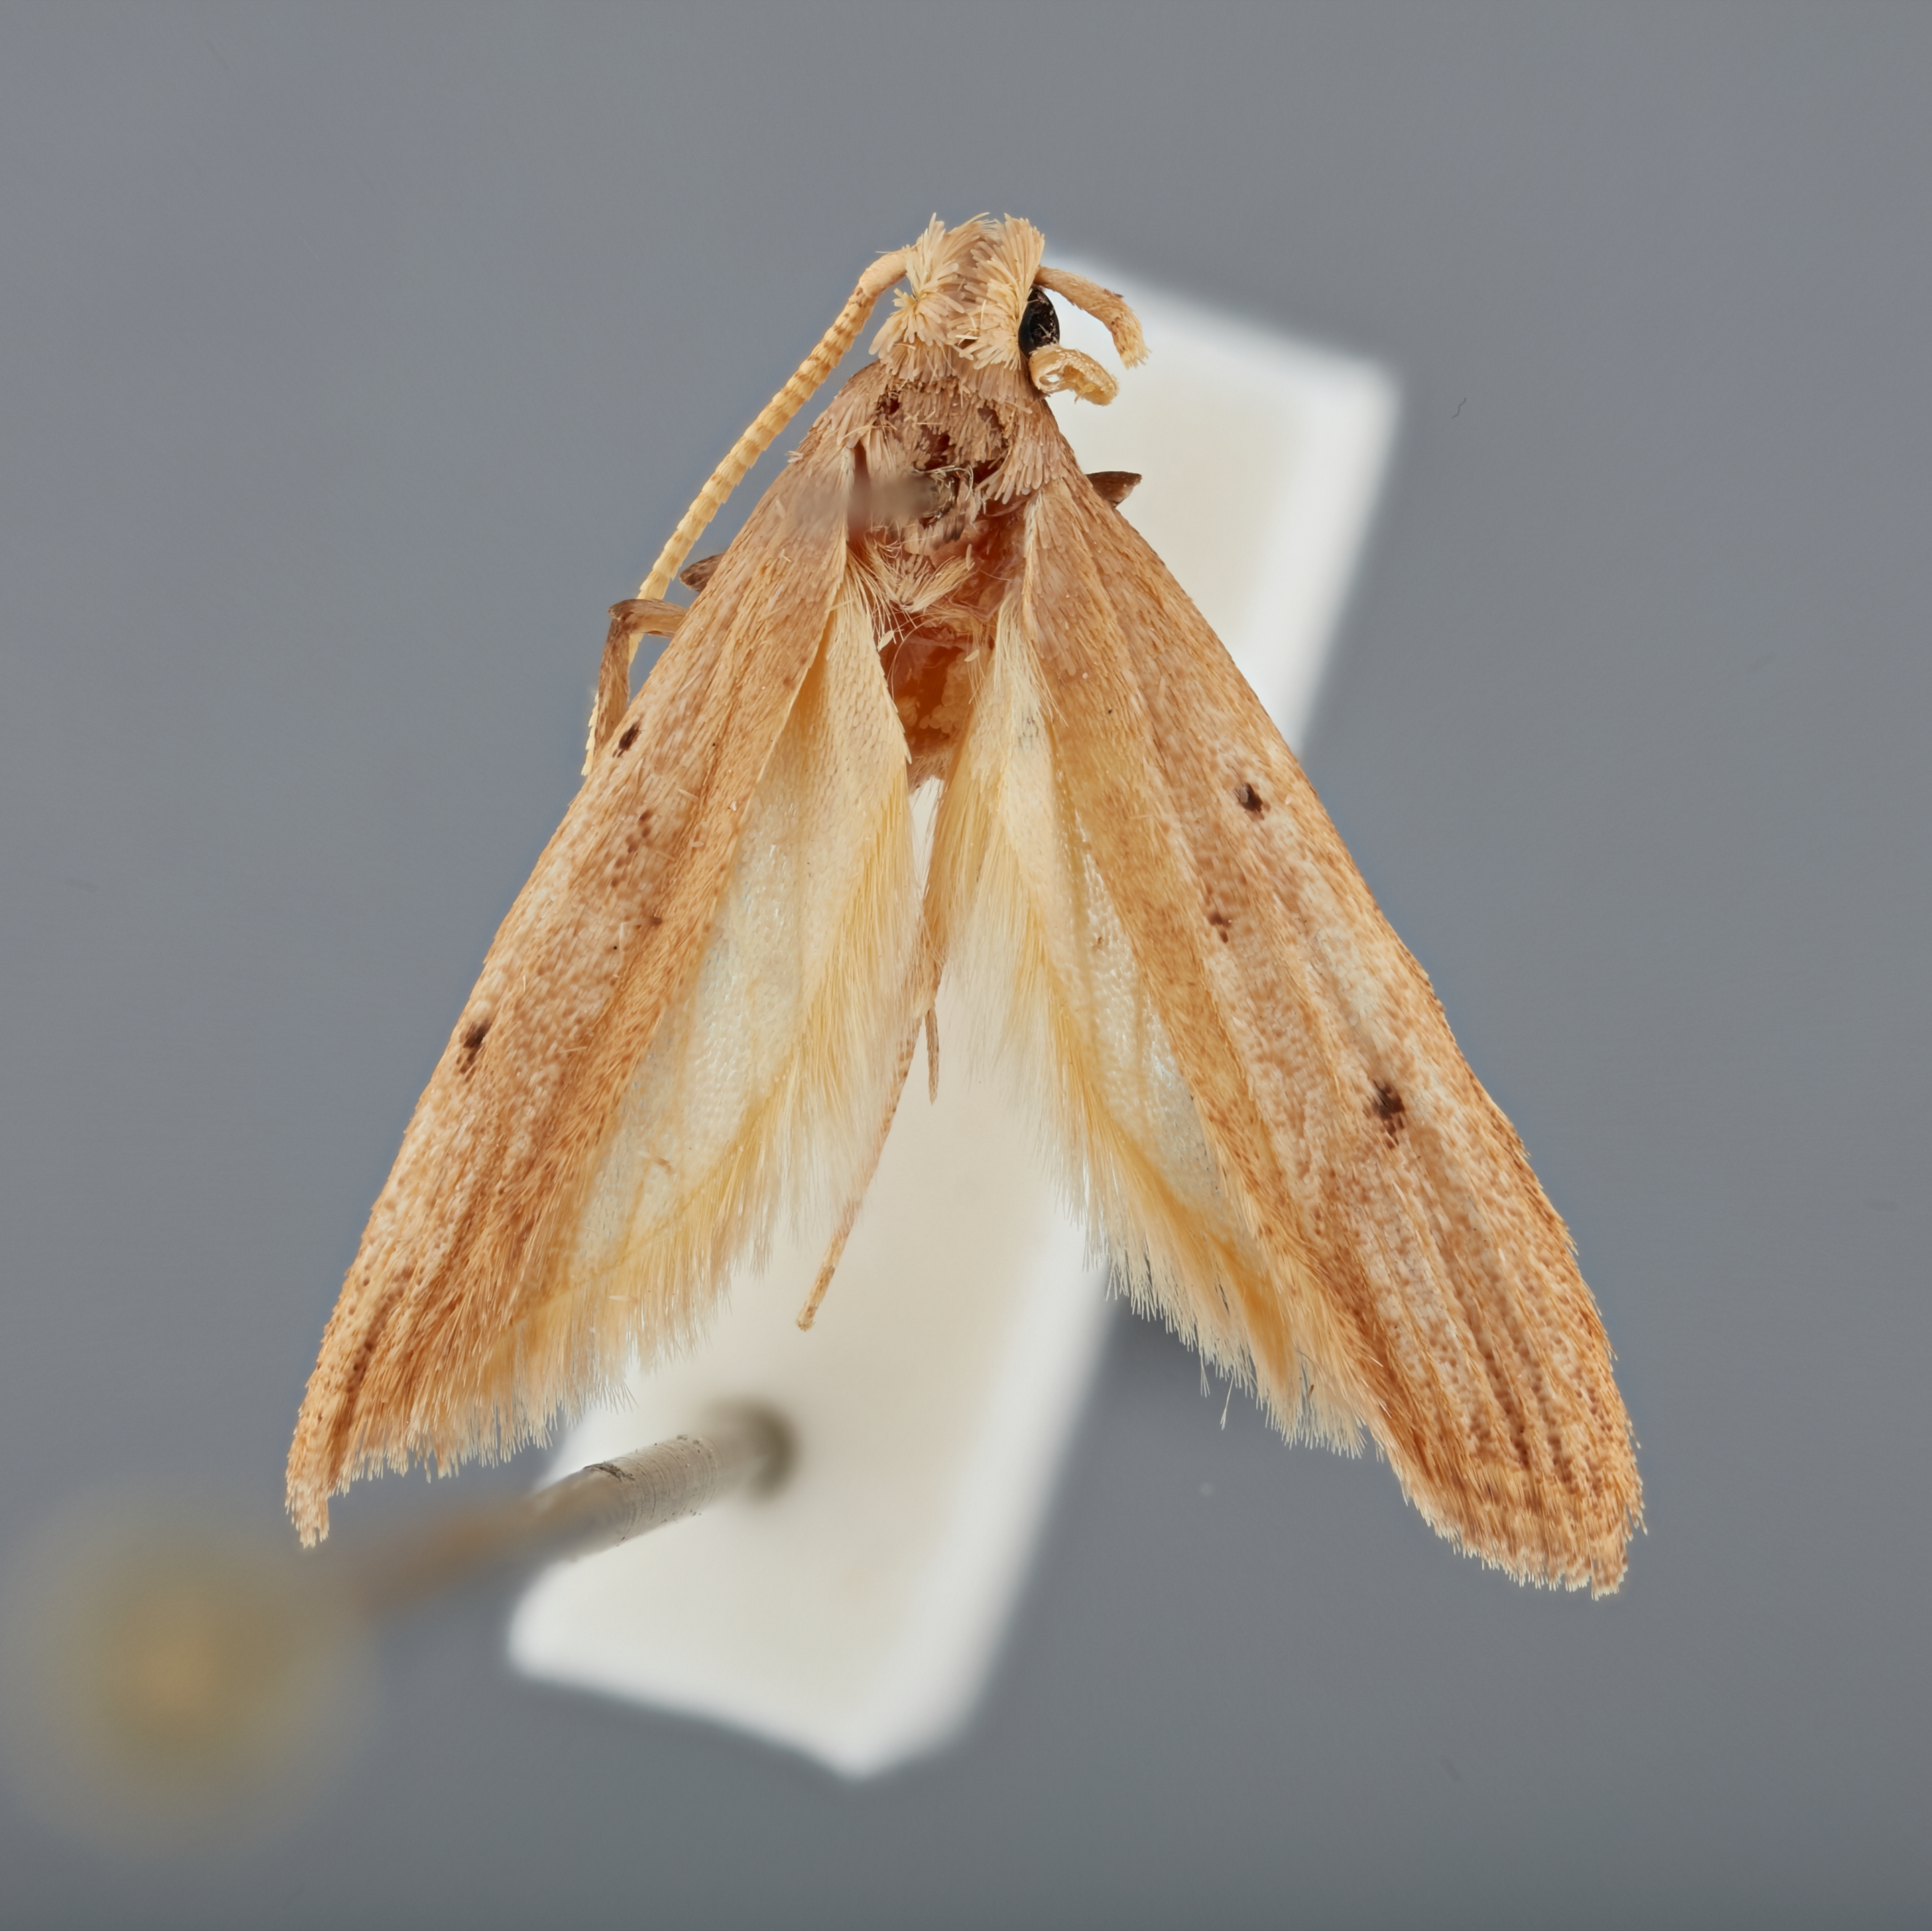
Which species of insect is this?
Lecithocera lasioides
